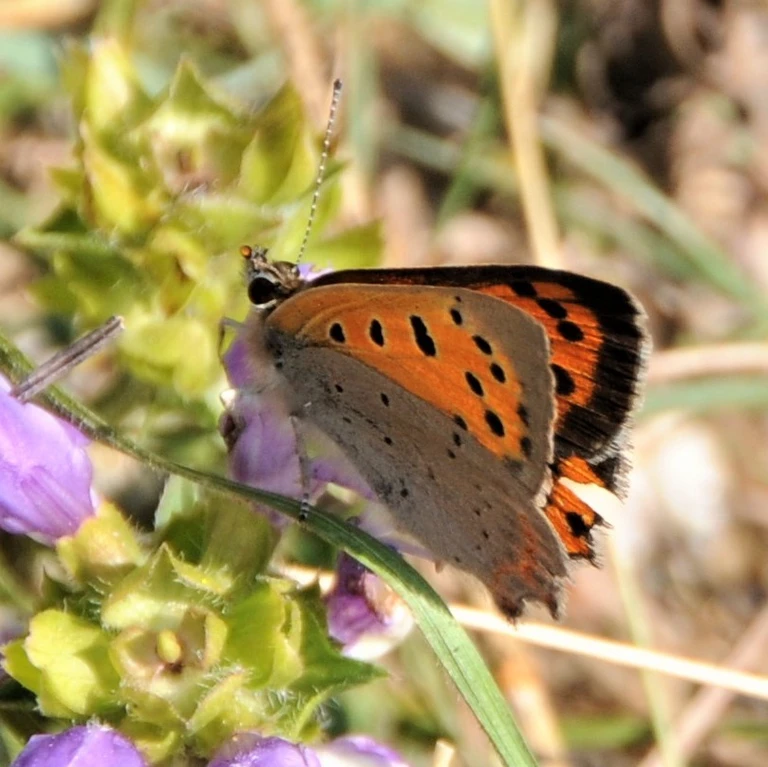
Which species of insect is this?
Lycaena phlaeas
